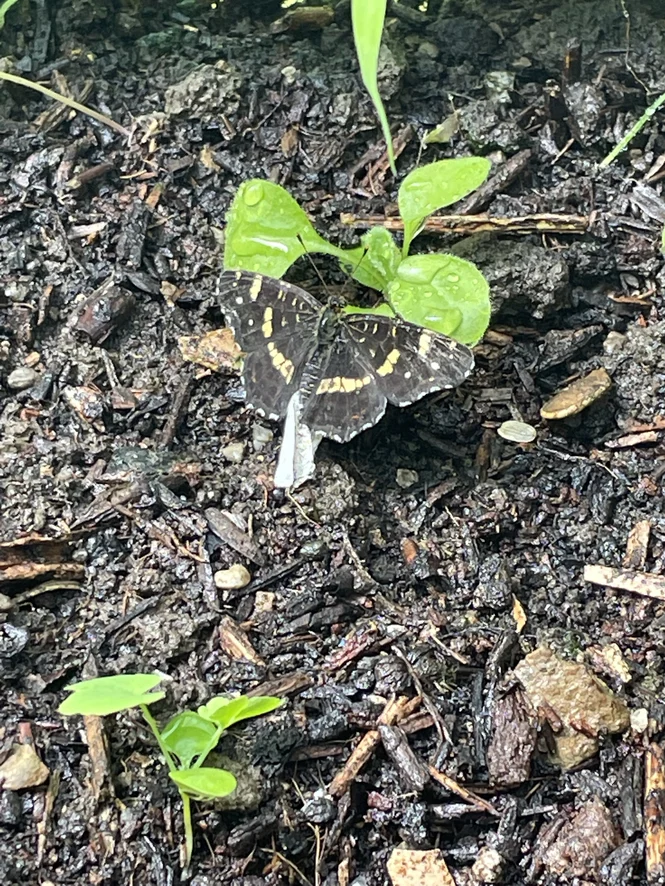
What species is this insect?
Araschnia levana
